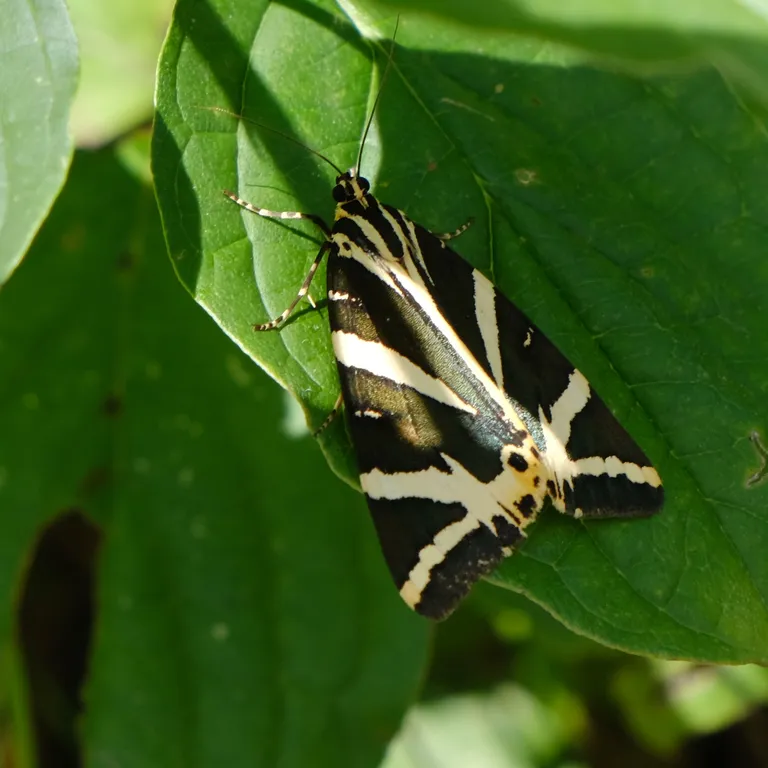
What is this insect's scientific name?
Euplagia quadripunctaria
